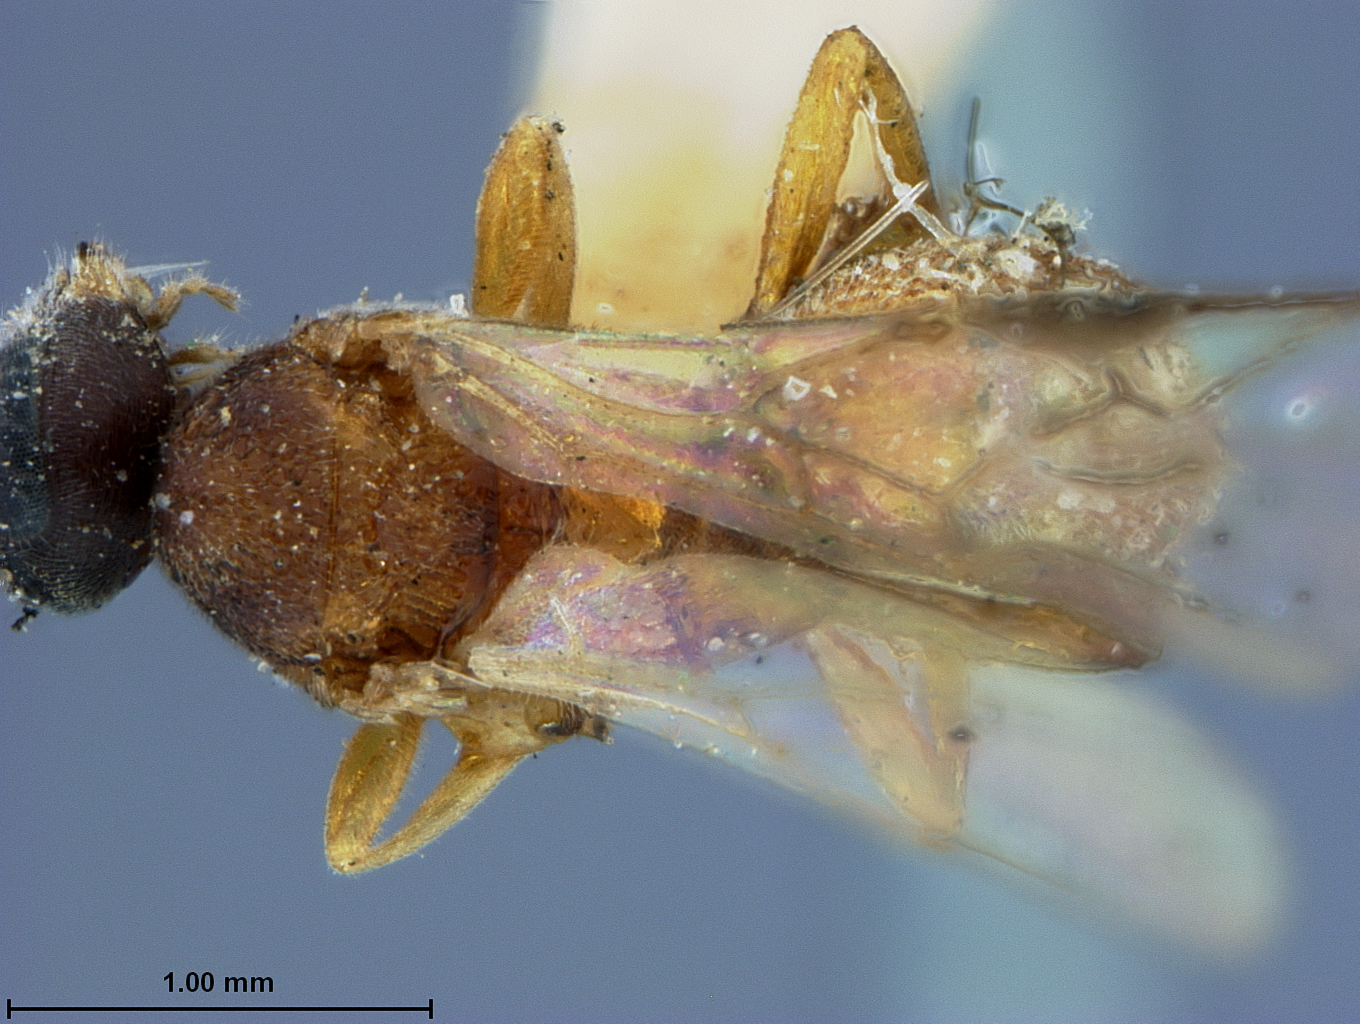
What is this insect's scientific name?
Chelonus pallidus
